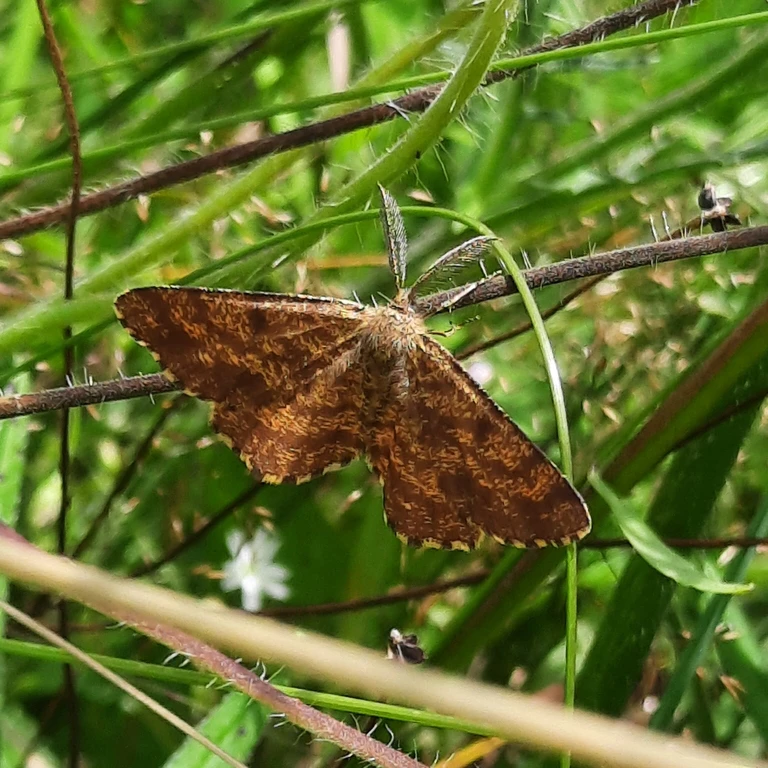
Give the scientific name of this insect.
Ematurga atomaria
